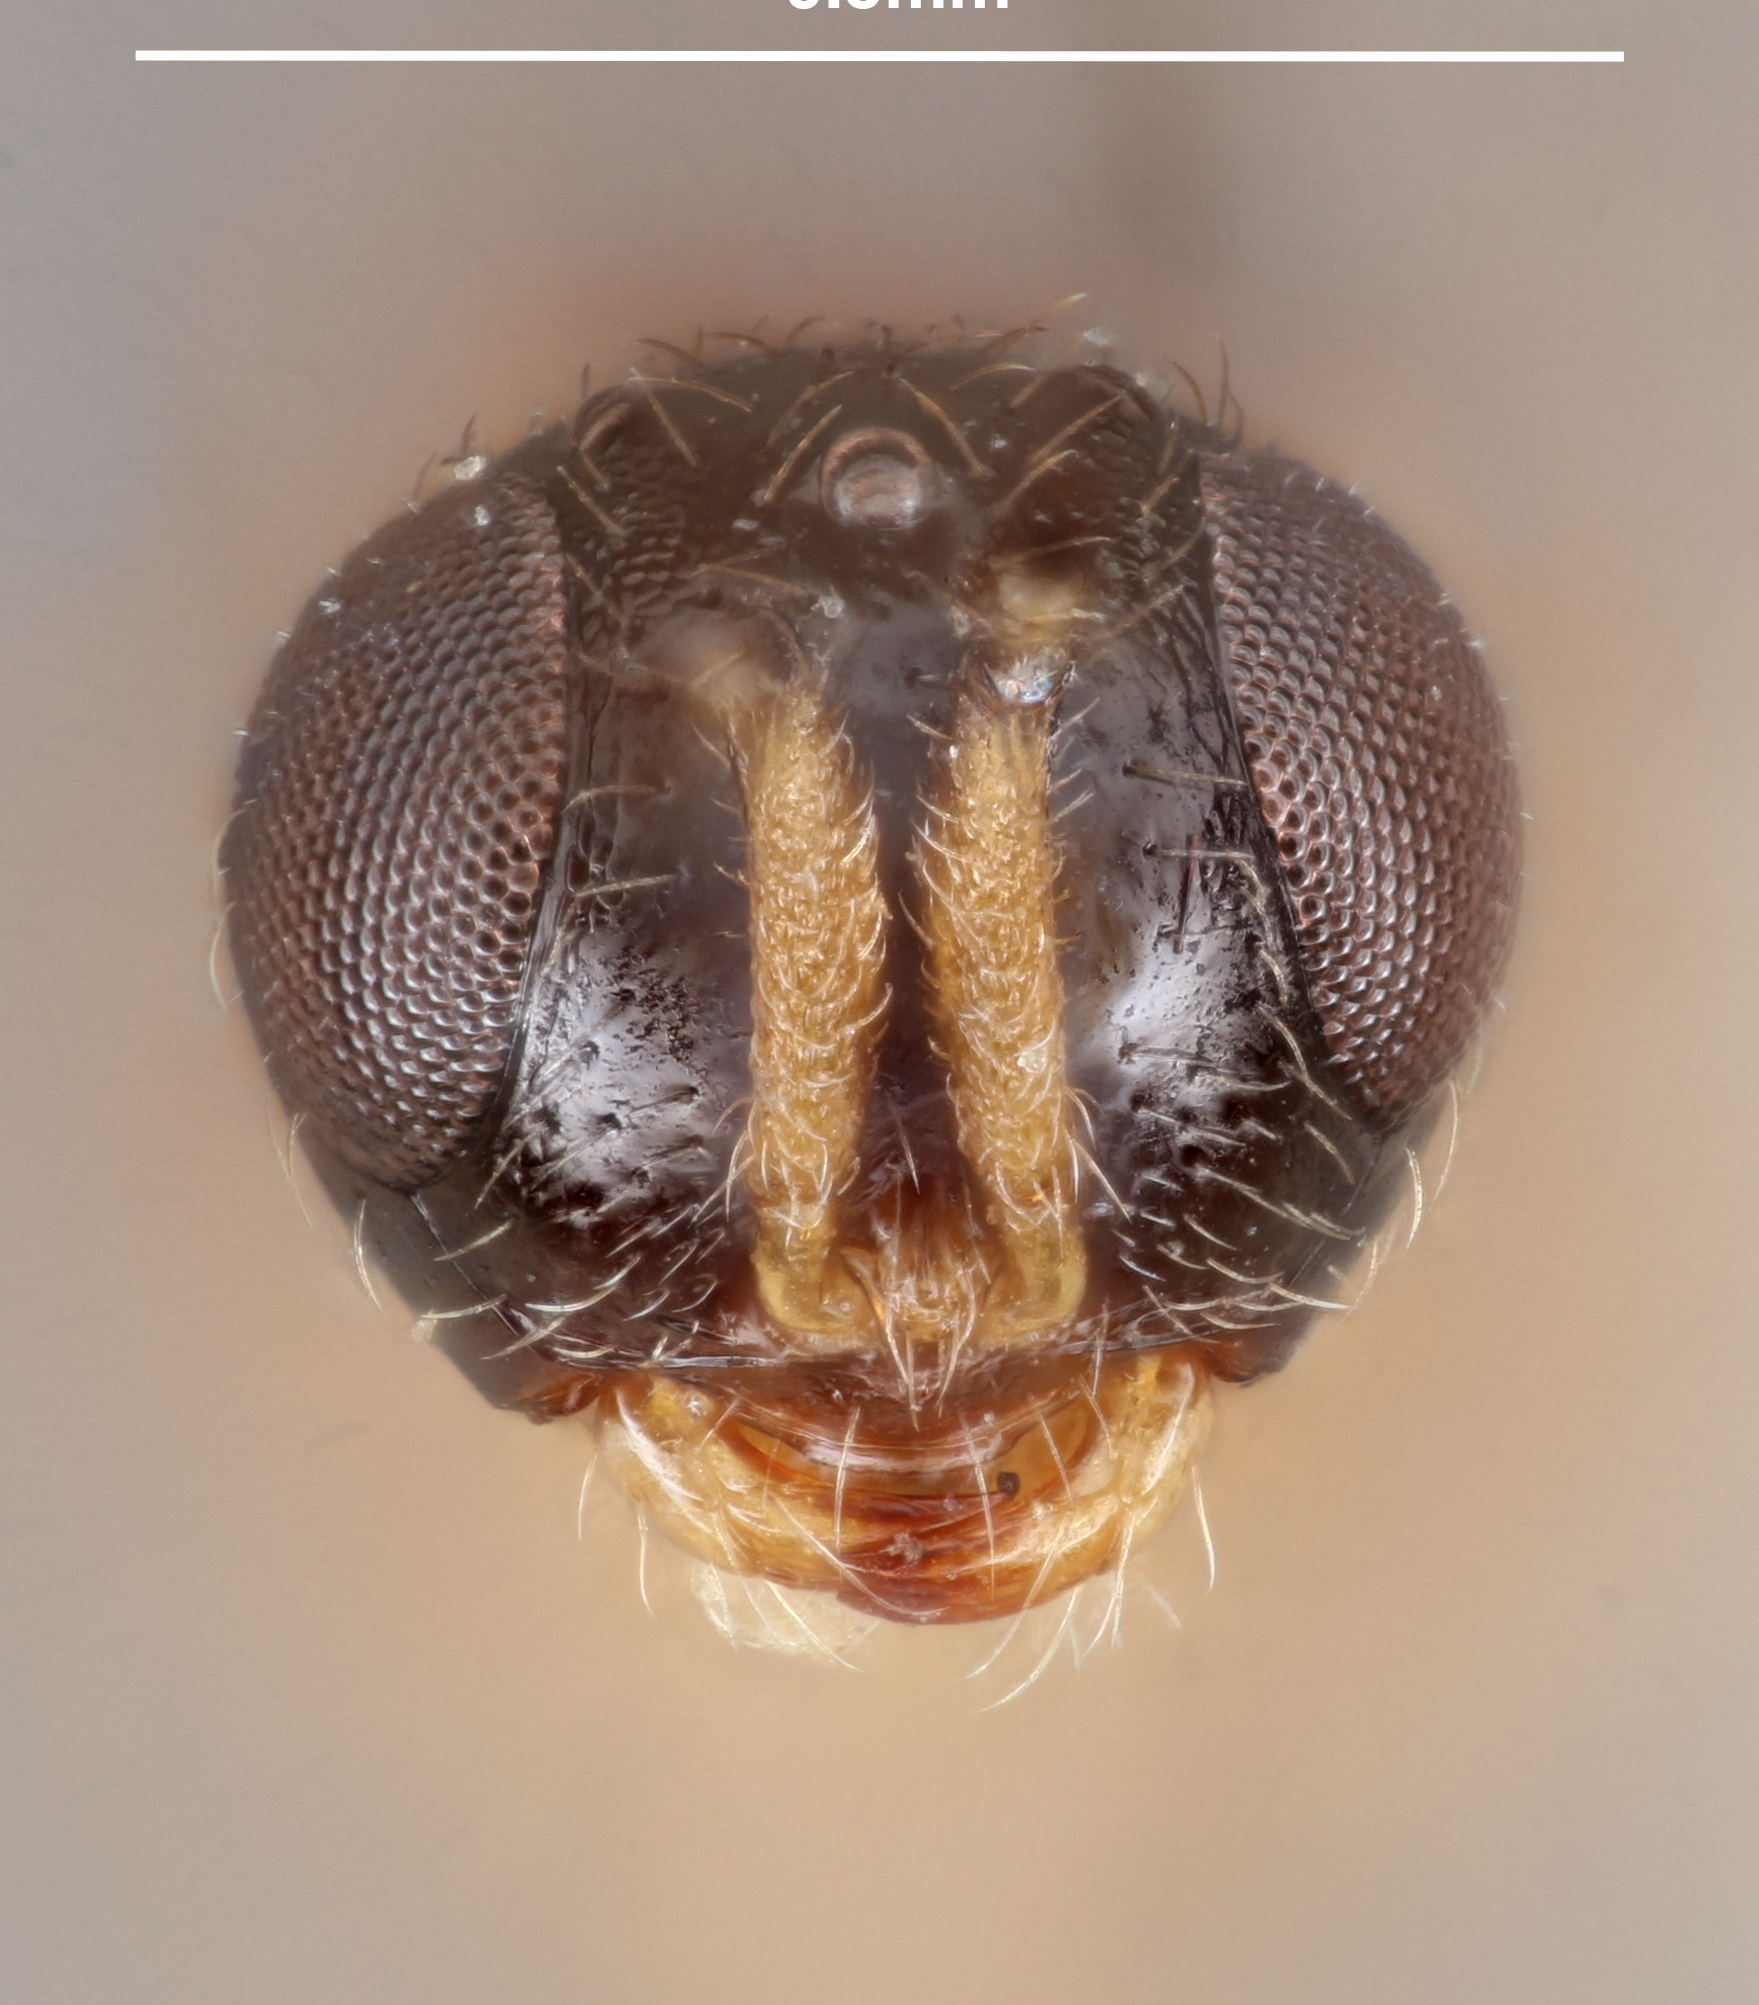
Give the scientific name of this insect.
Calliscelio orientalis
